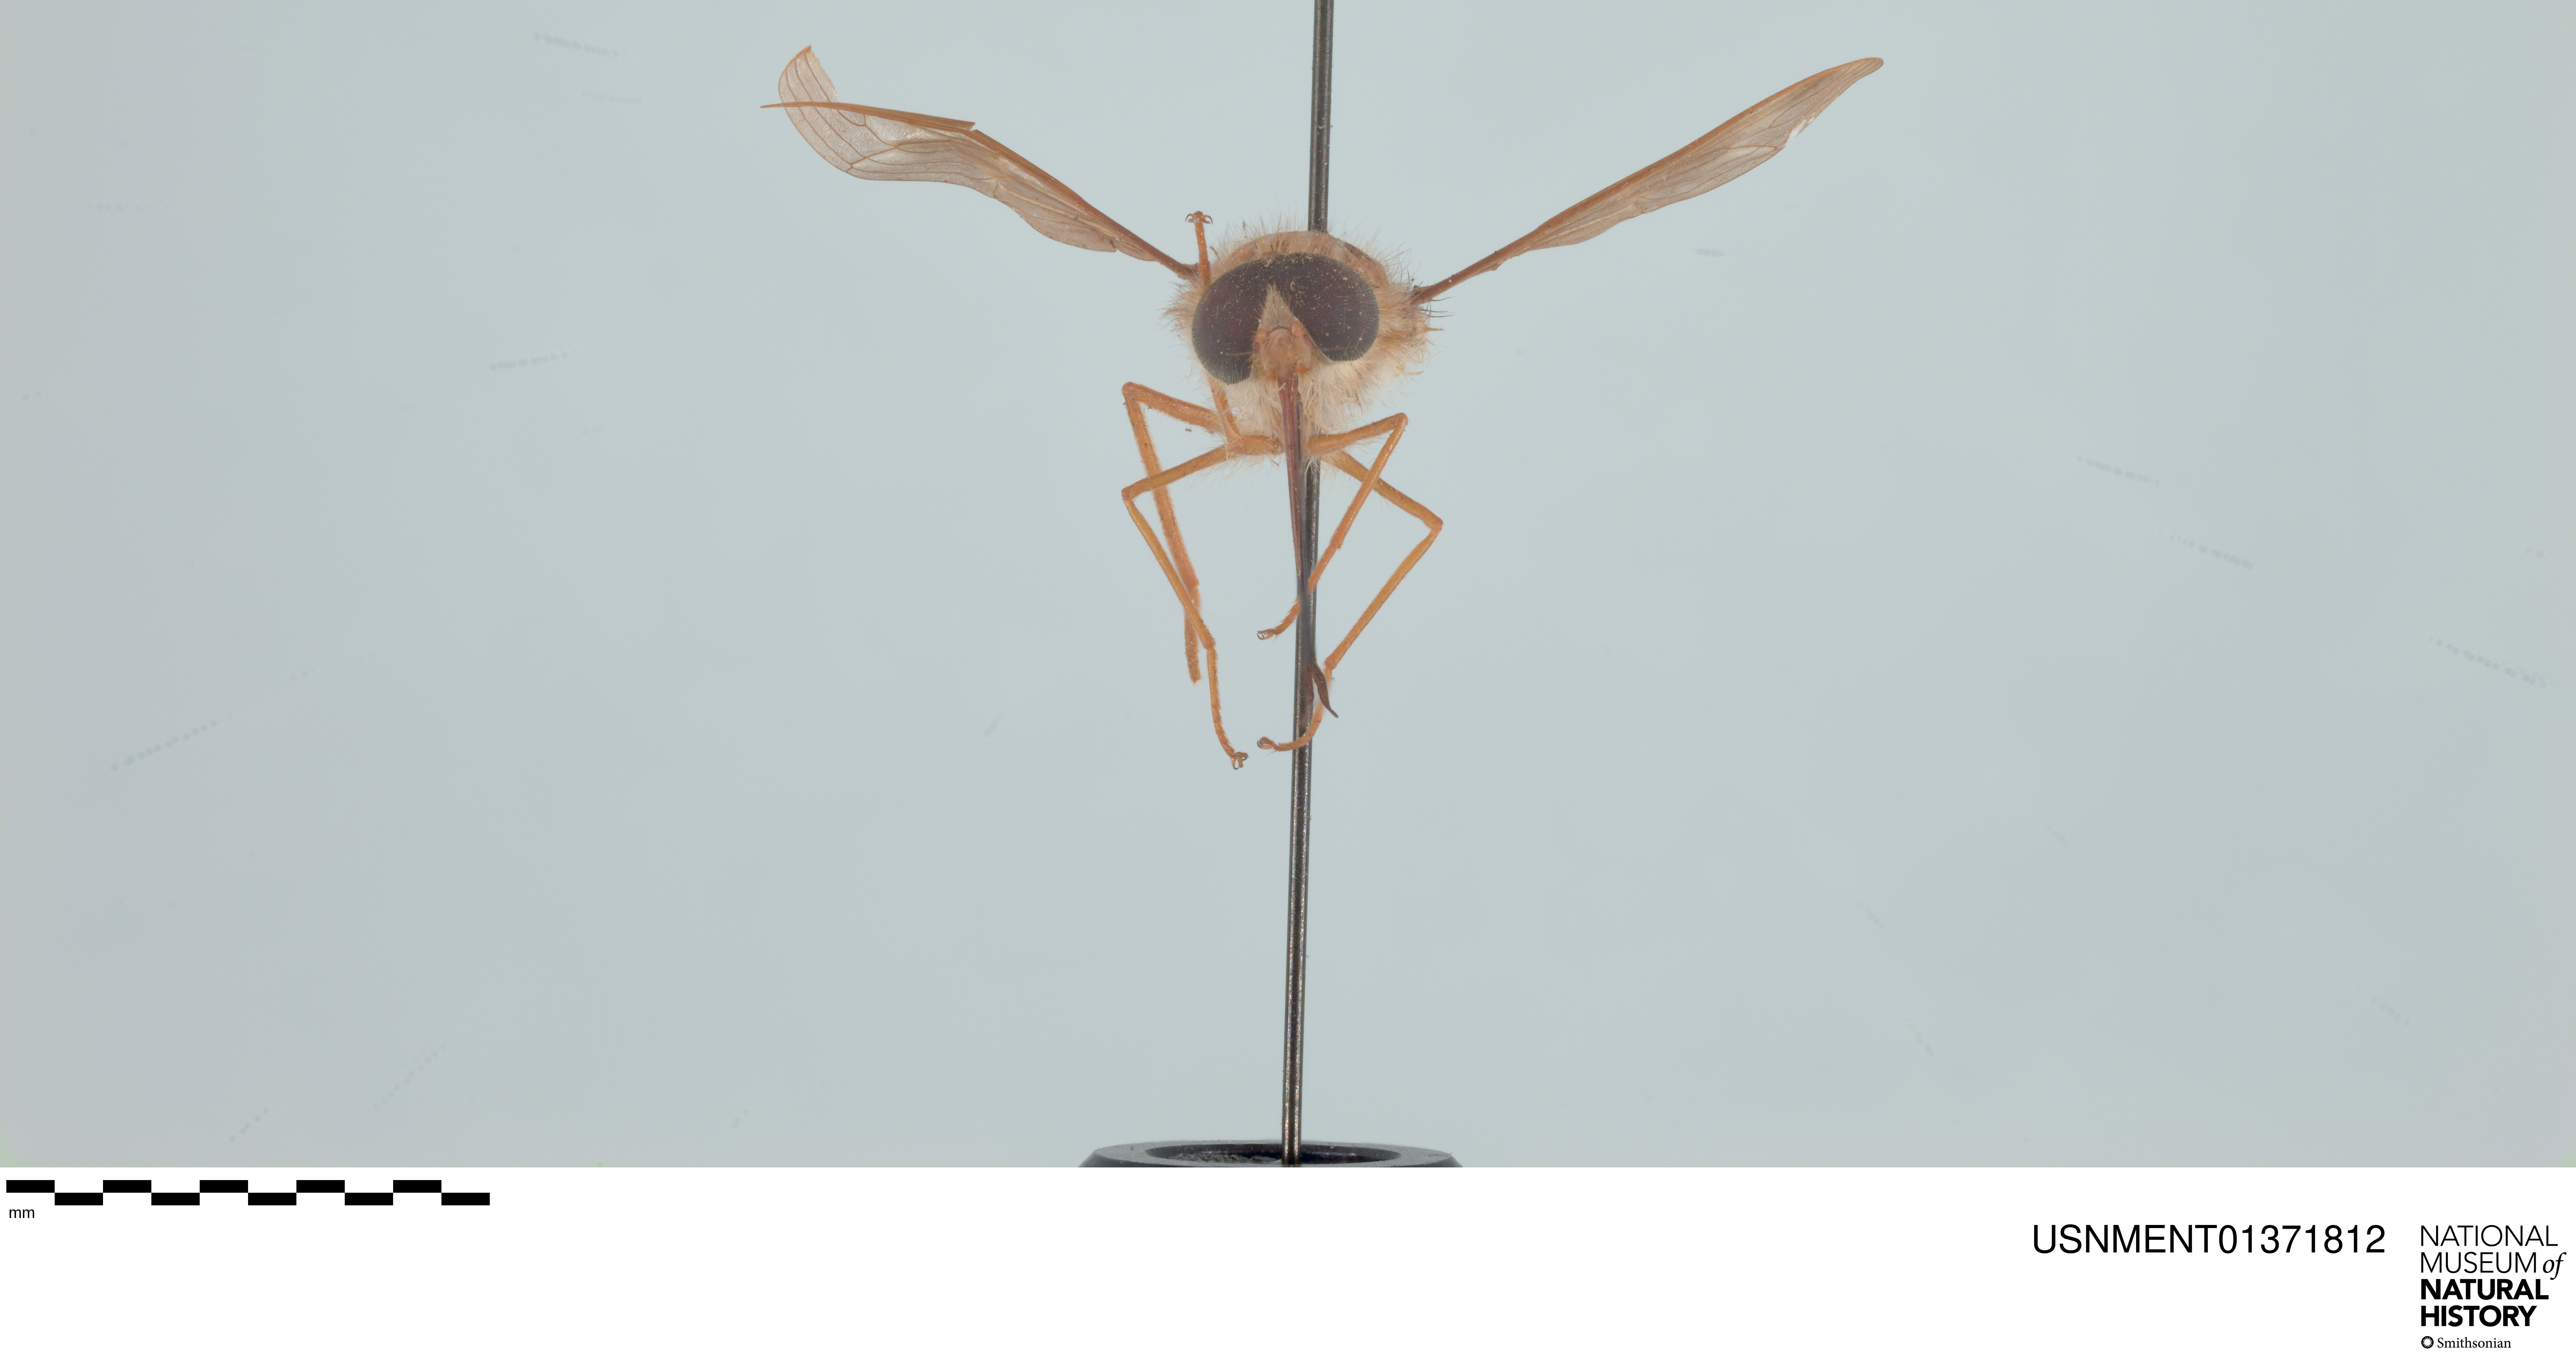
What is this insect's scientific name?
Hirmoneura nubipennis (also Trichophthalma nubipennis)
